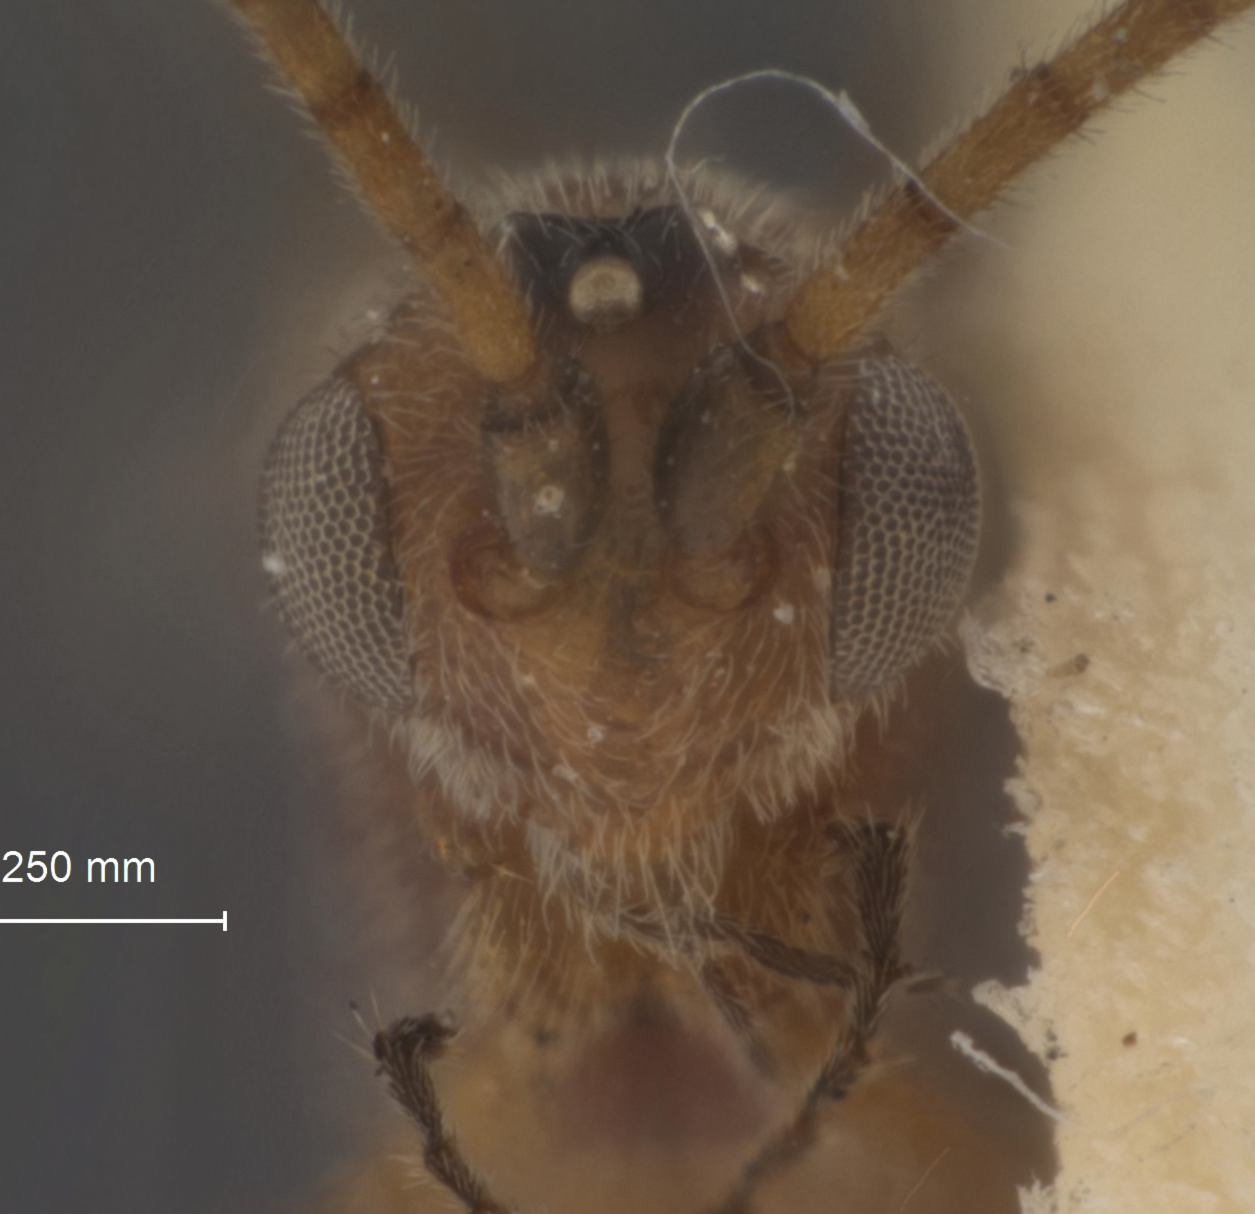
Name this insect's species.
Orgilus pumilis
